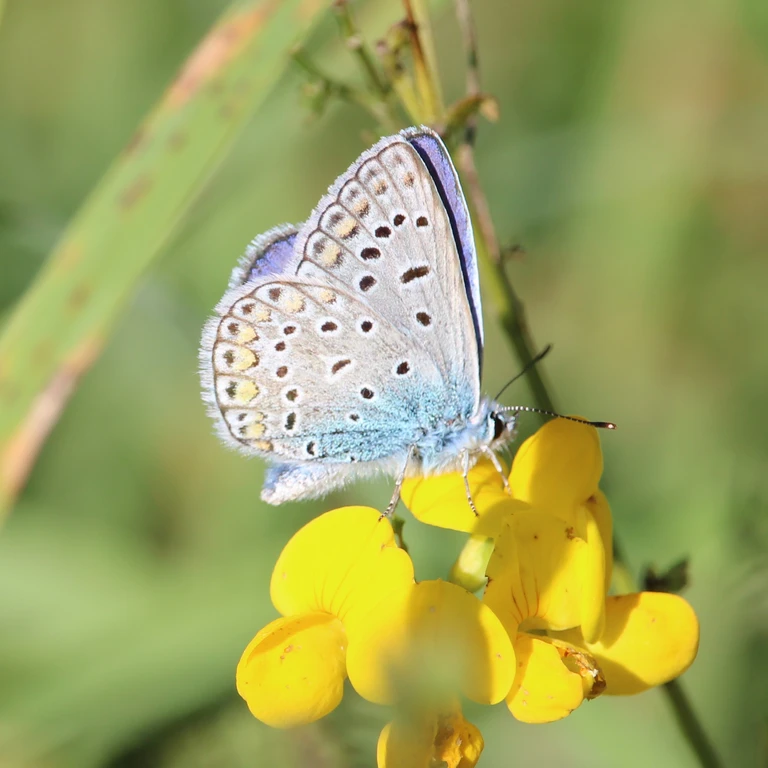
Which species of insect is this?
Polyommatus icarus
